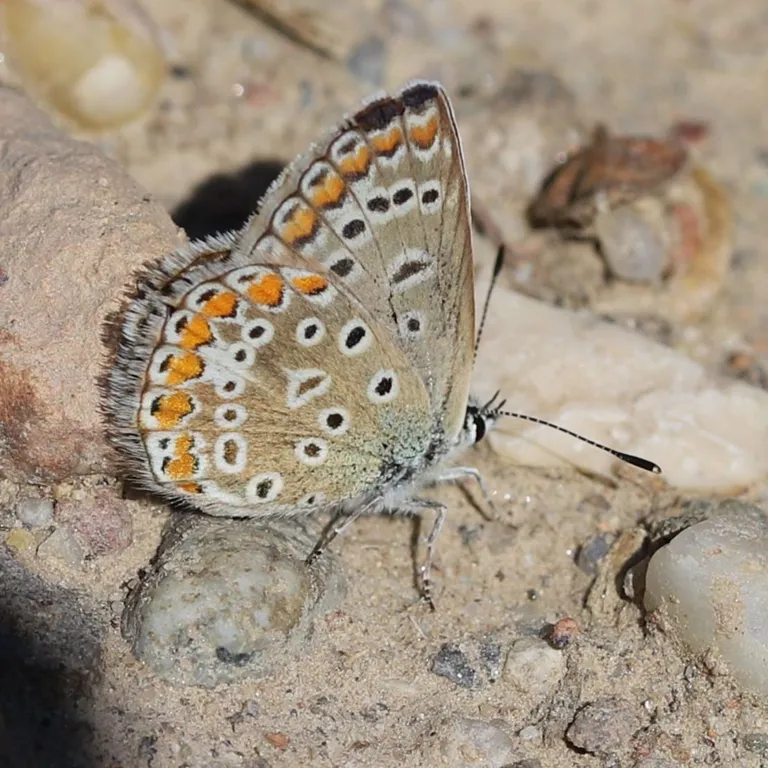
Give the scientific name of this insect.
Polyommatus icarus
